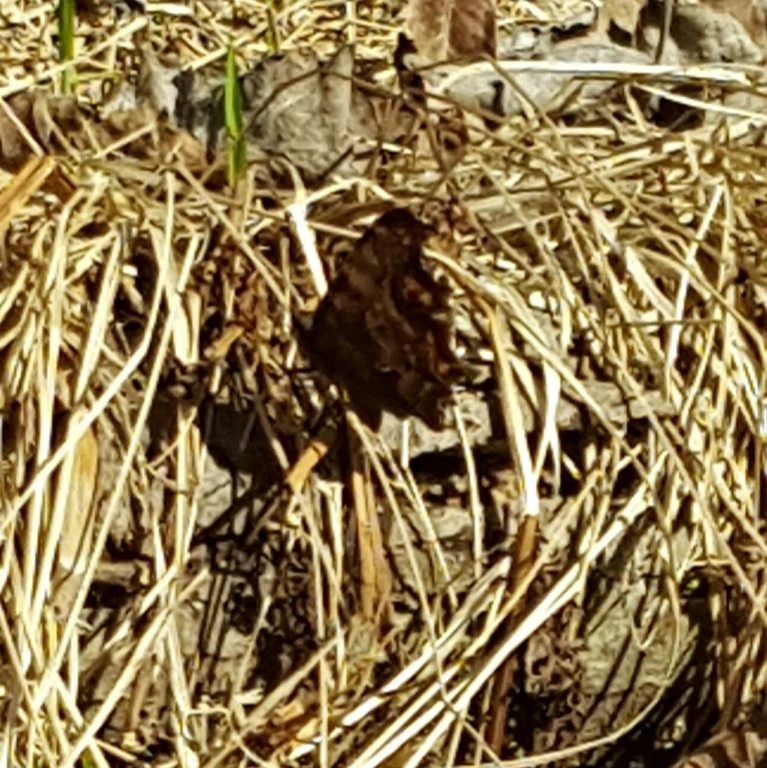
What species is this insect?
Polygonia c-album
